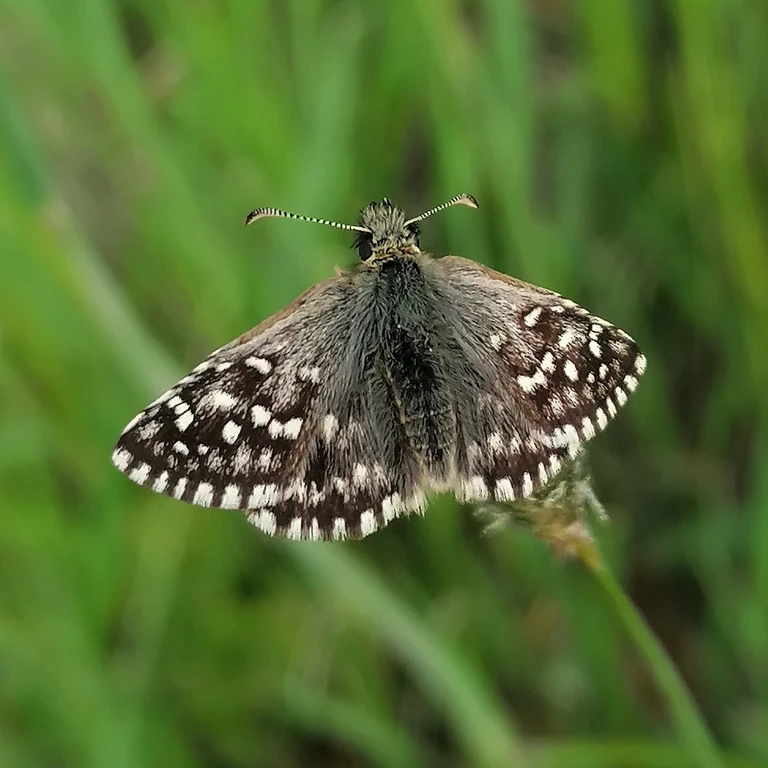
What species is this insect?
Pyrgus malvae
